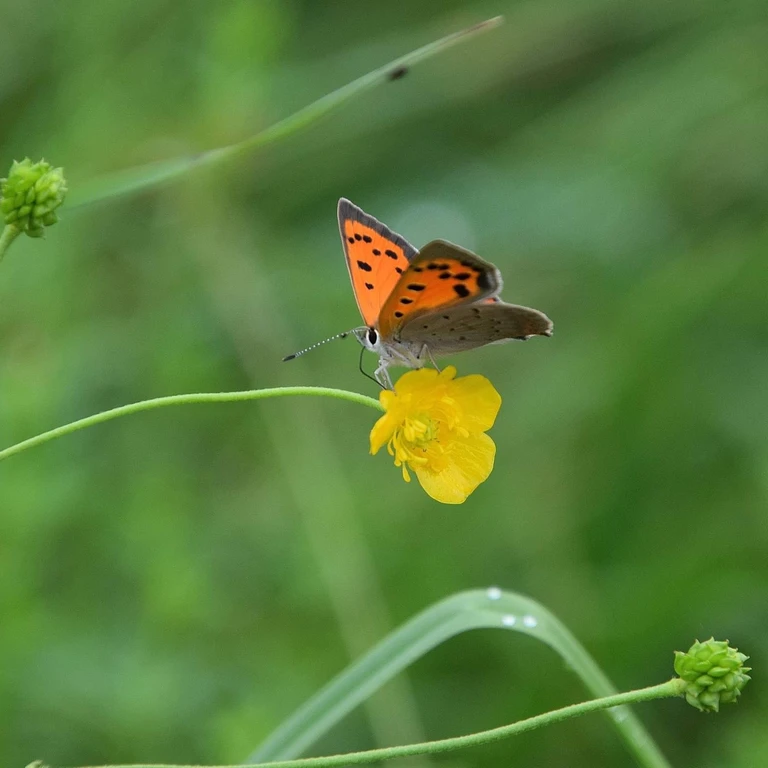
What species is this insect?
Lycaena phlaeas
